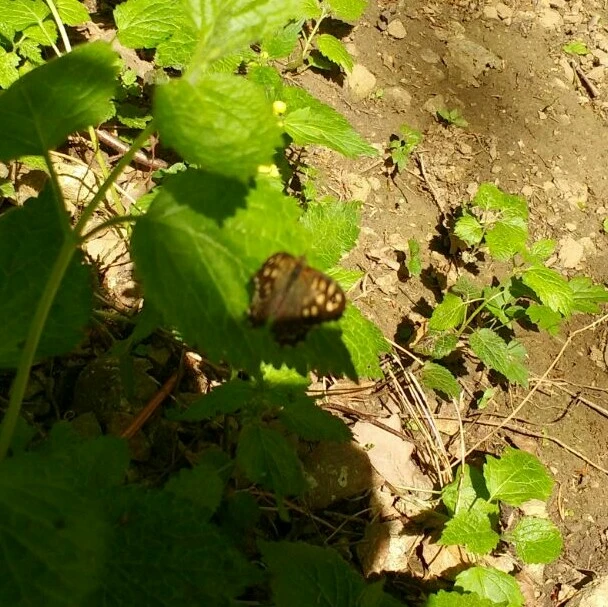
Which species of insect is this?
Pararge aegeria
